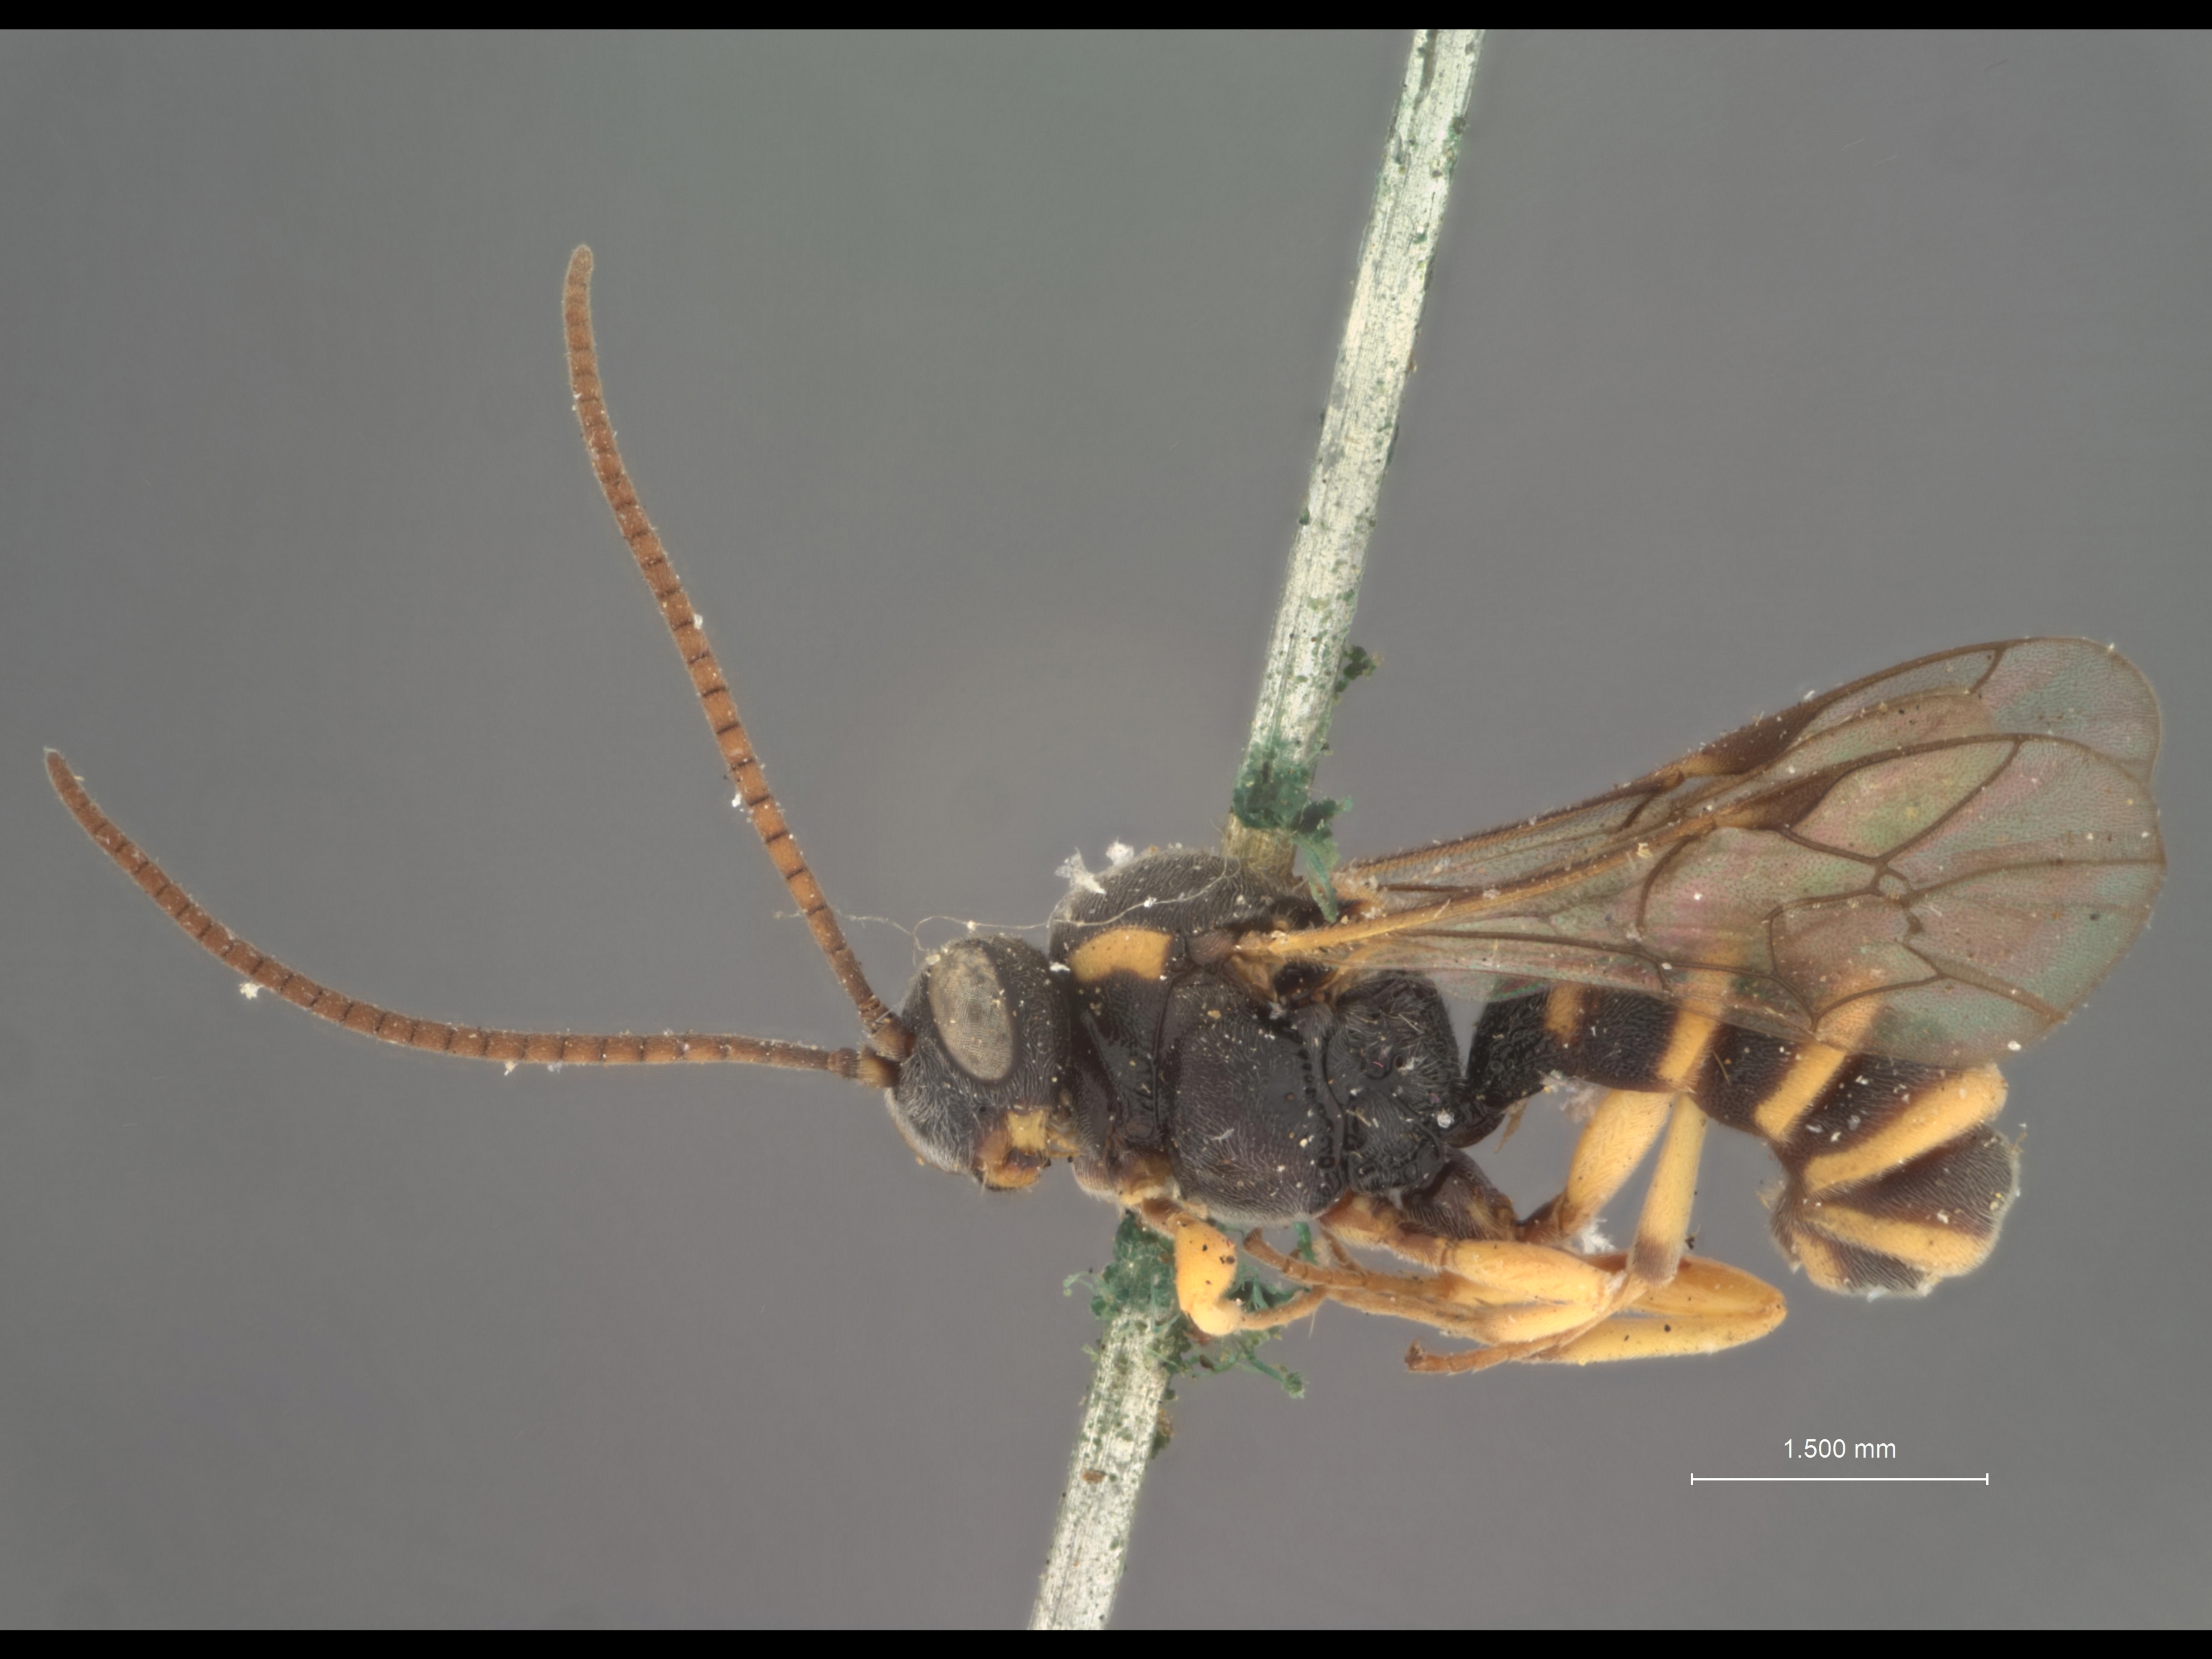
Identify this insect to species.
Thibetoides flosamoris
